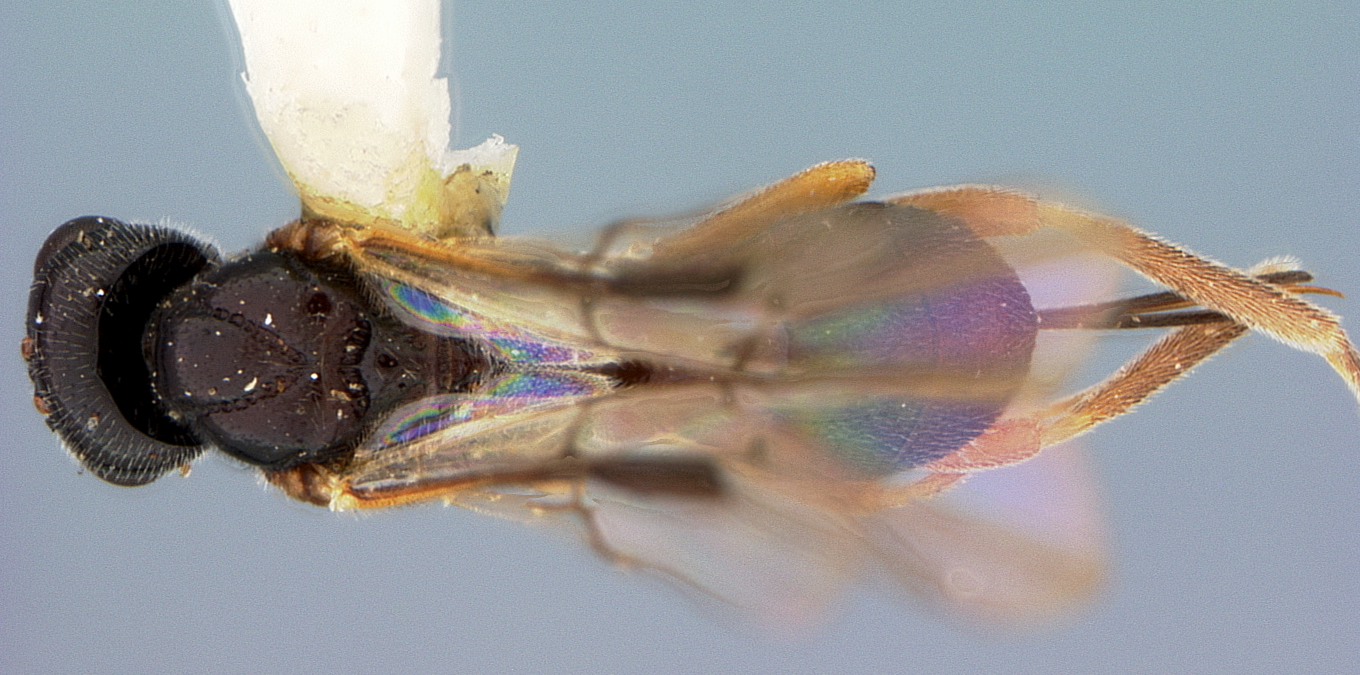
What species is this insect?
Aliolus tridentatus
